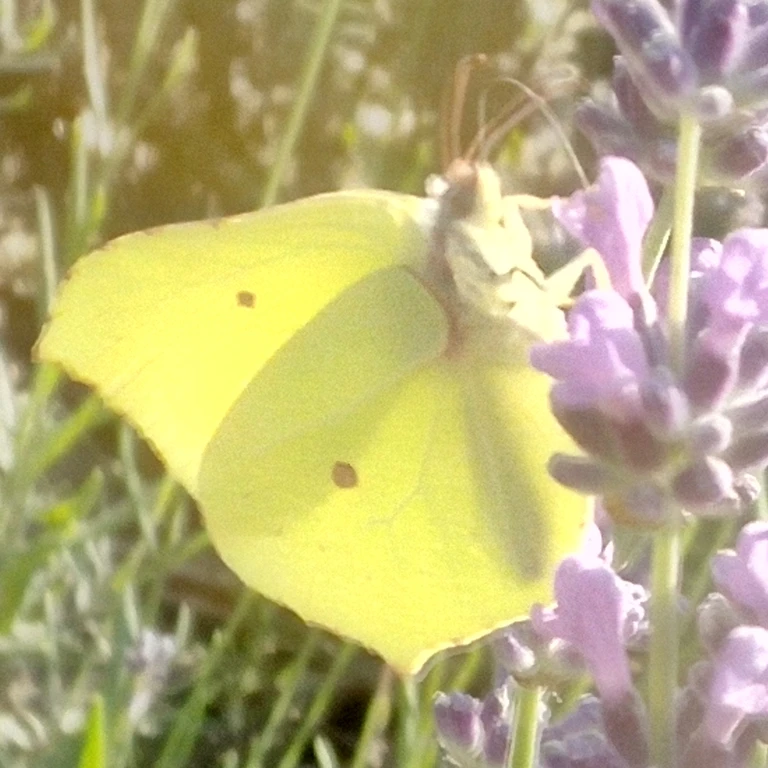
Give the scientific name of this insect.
Gonepteryx rhamni
